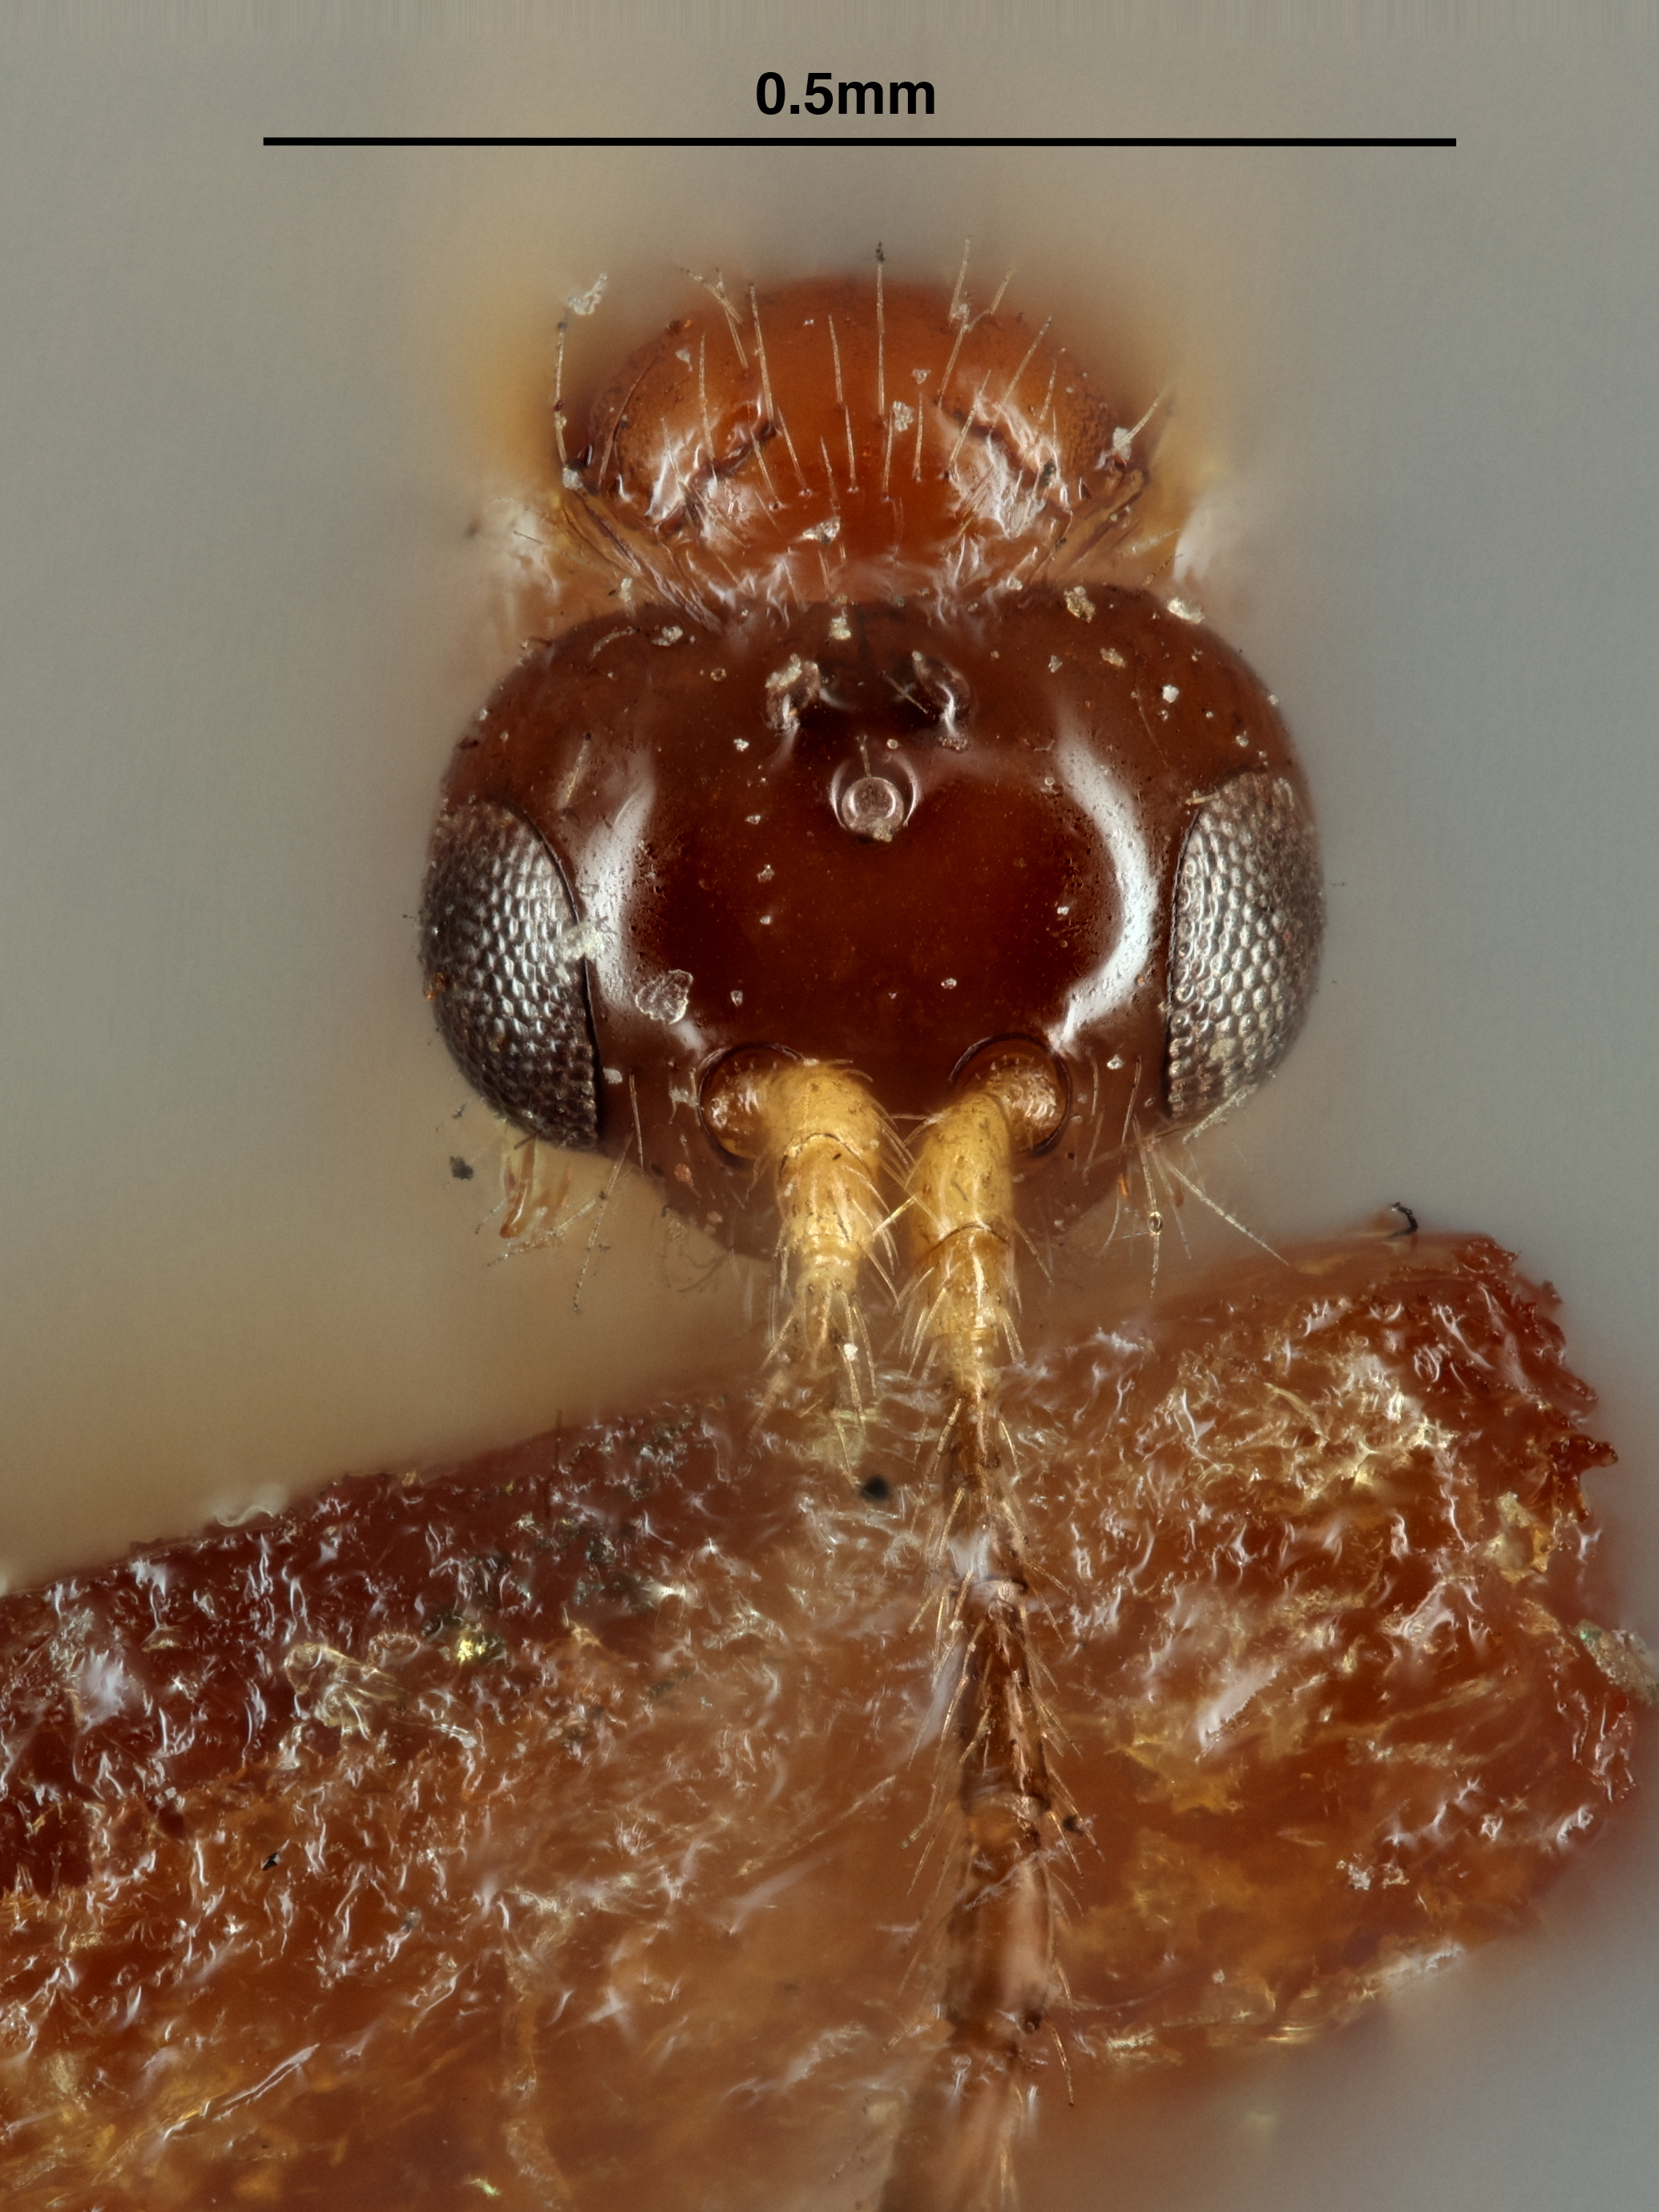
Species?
Aspilota claricornis
